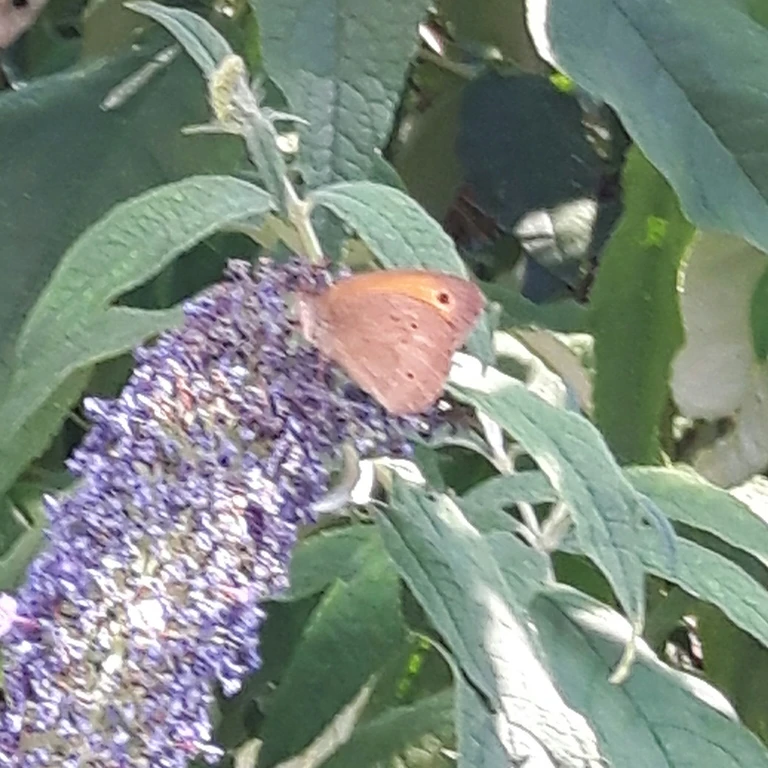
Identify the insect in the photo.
Maniola jurtina
